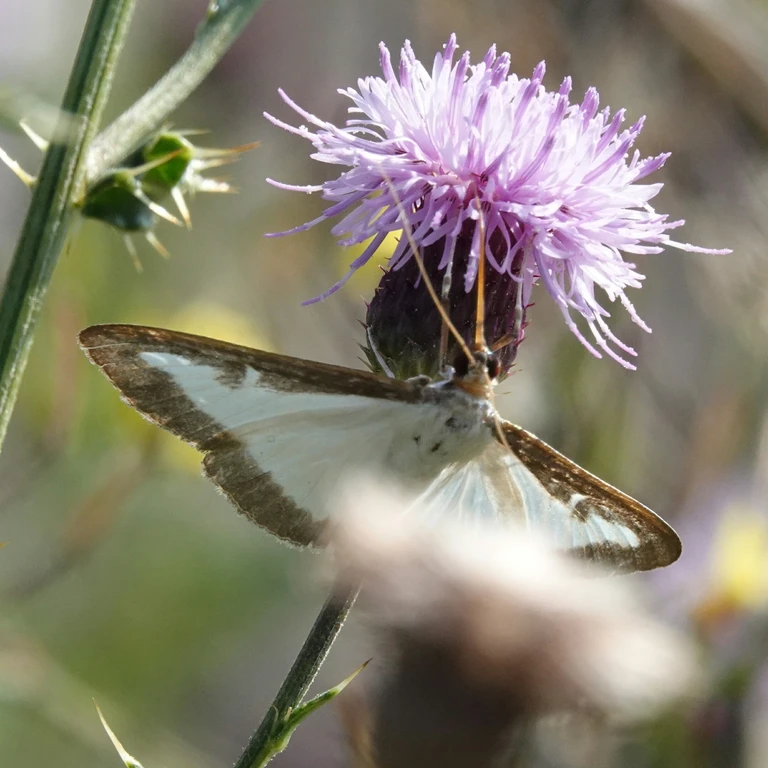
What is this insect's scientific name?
Cydalima perspectalis
